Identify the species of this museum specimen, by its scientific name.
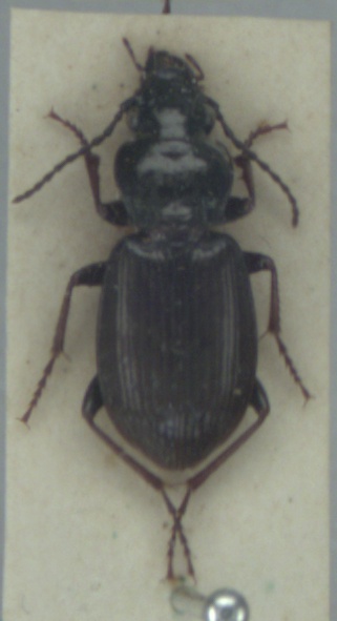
Pterostichus oblongopunctatus
